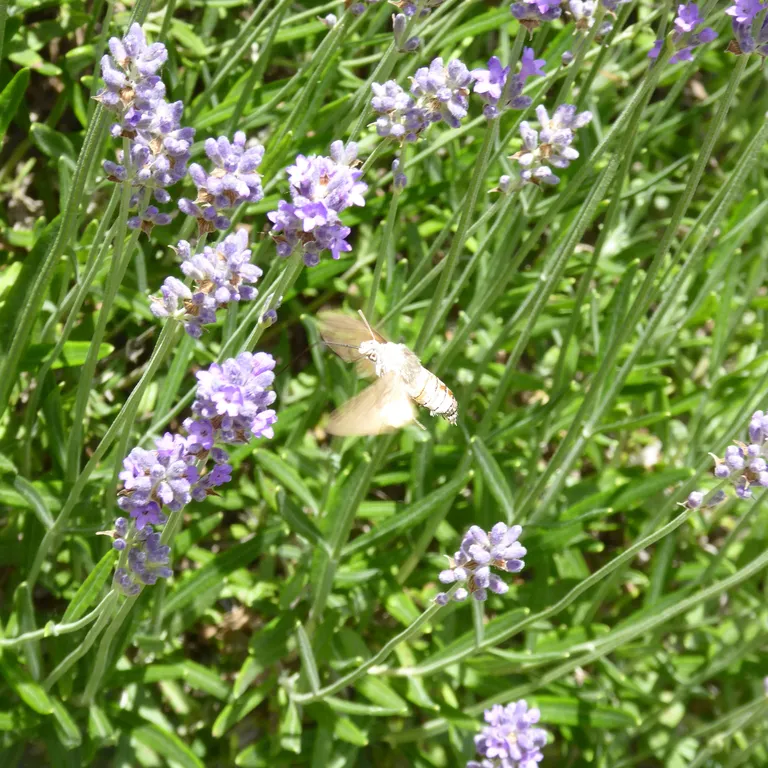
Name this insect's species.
Macroglossum stellatarum
